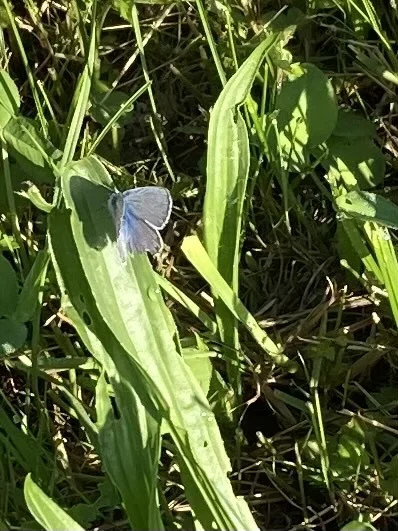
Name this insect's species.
Polyommatus icarus
